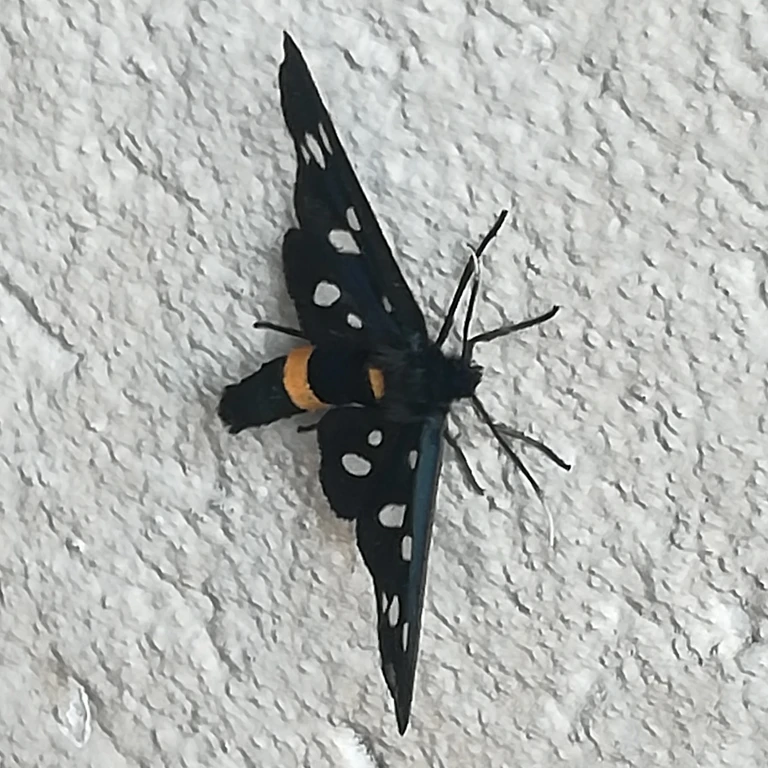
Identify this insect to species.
Amata phegea
